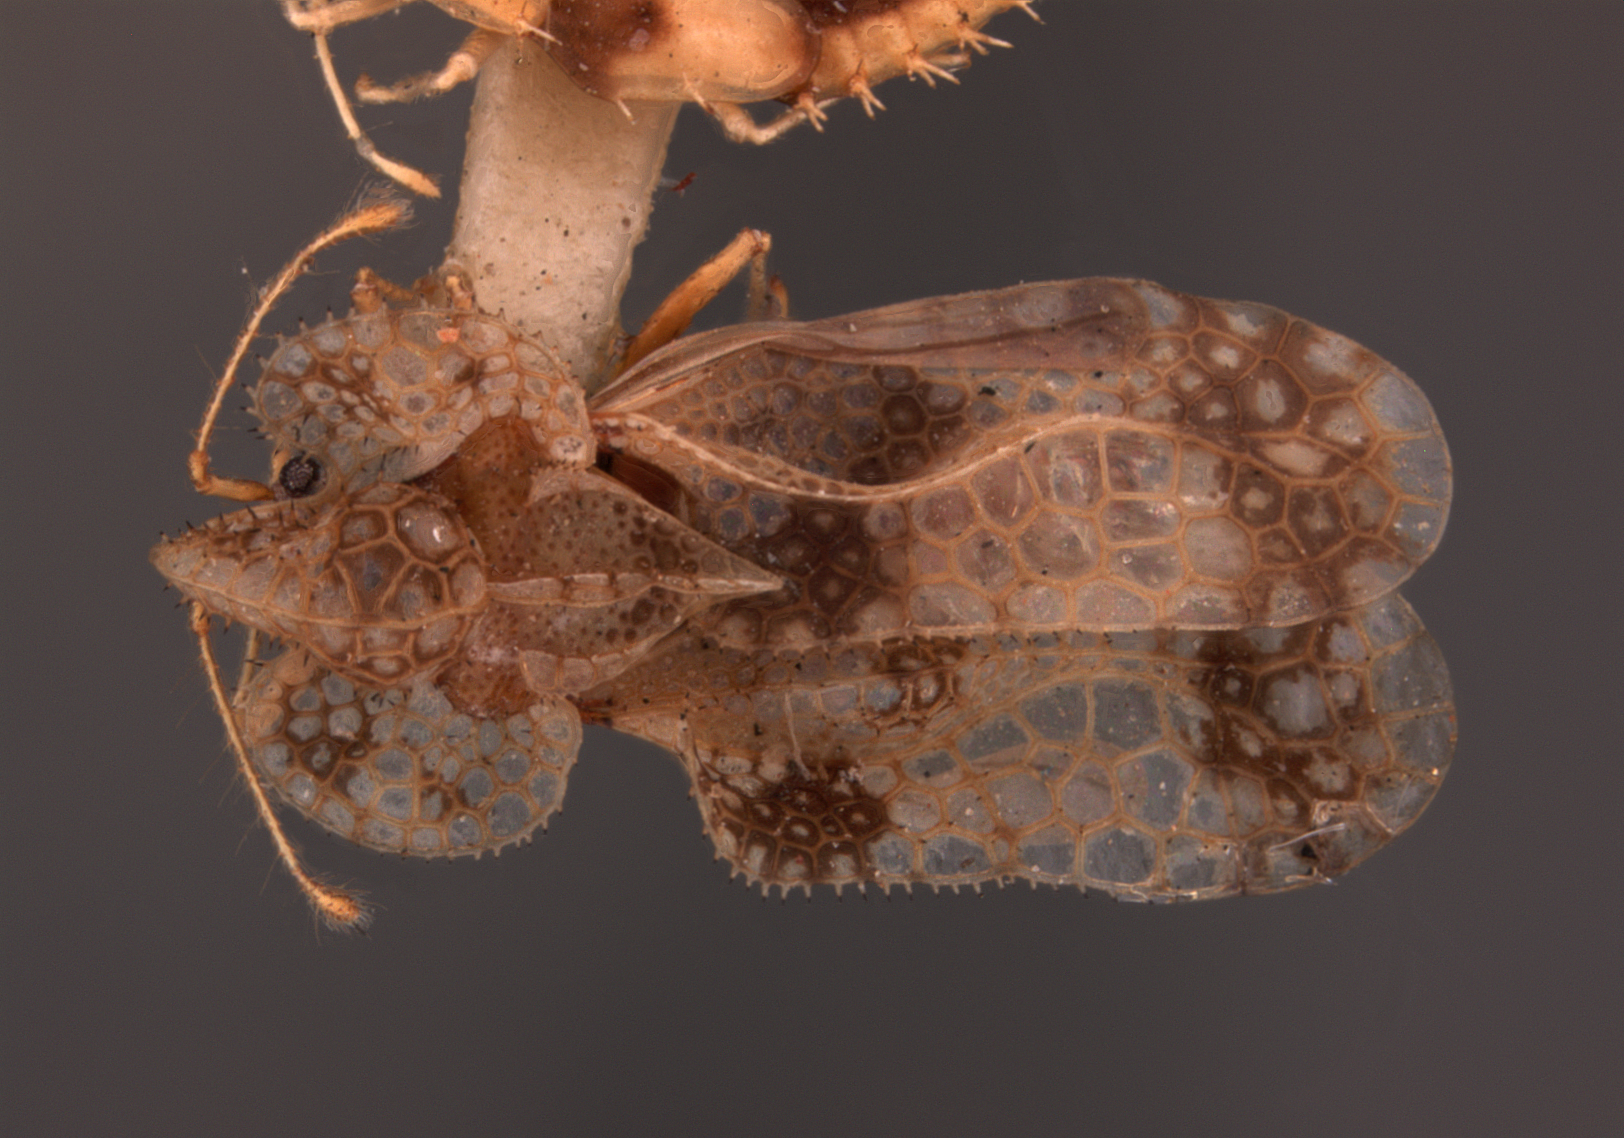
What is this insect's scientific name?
Corythucha pergandei
